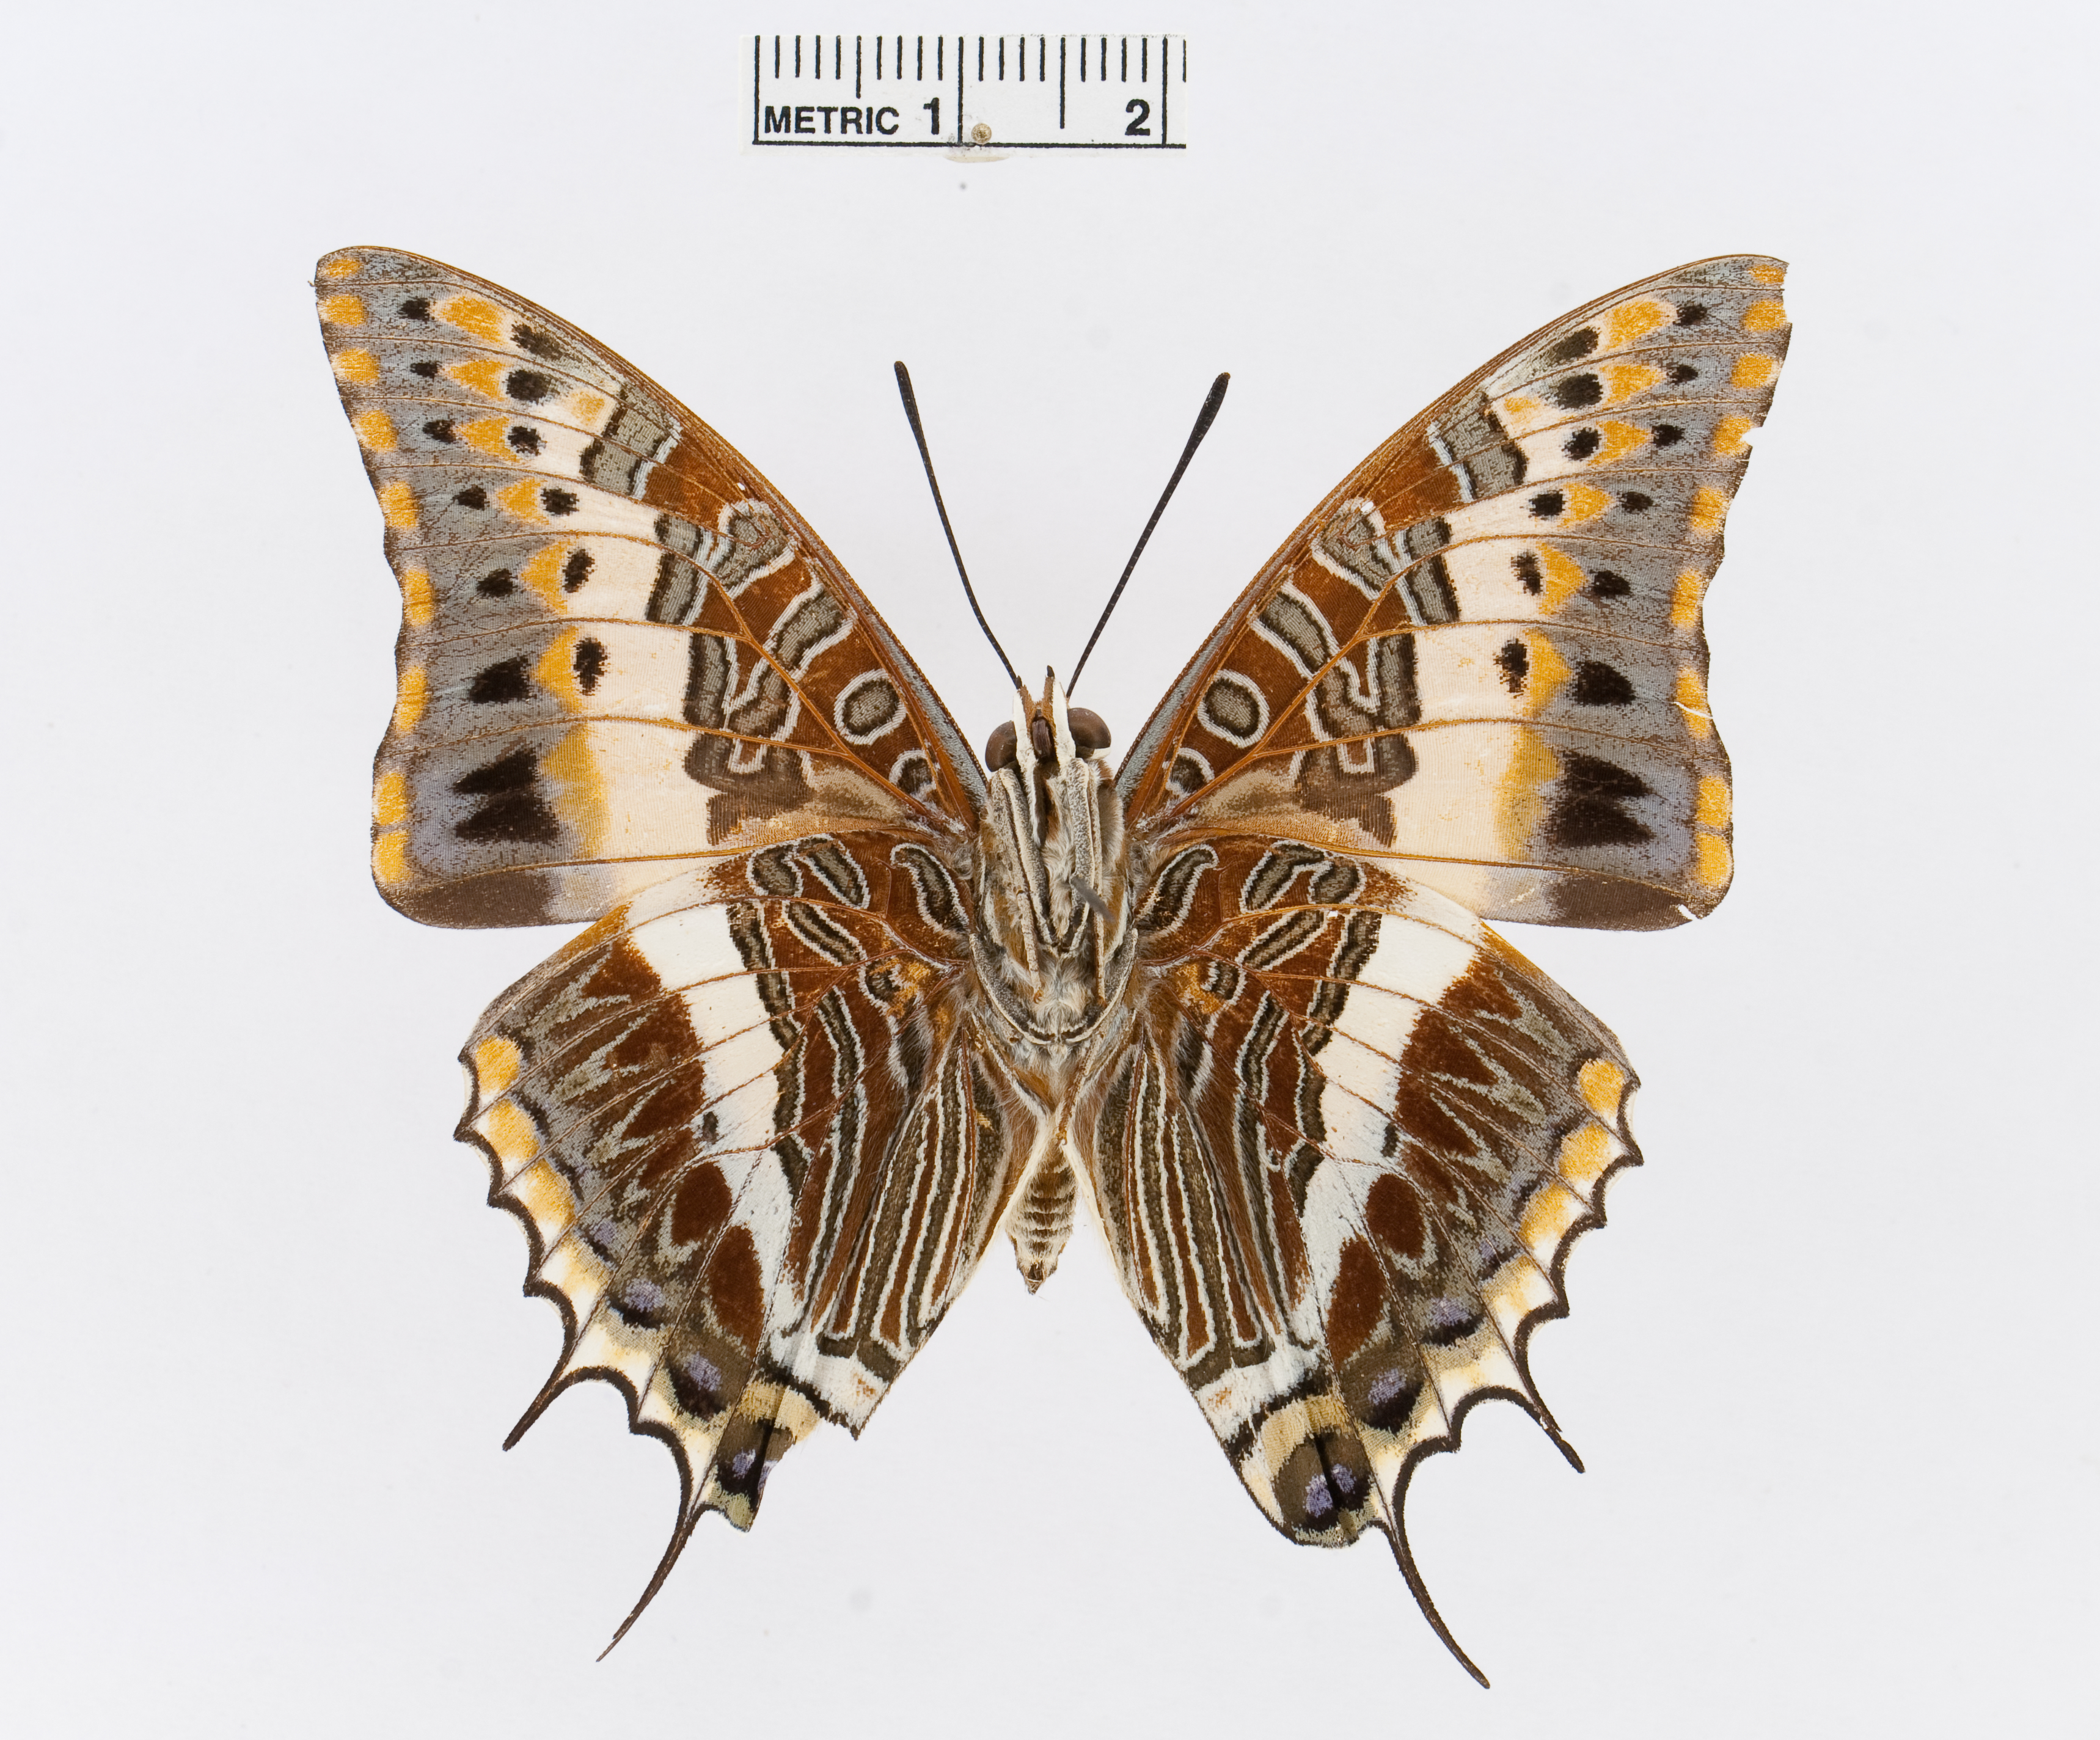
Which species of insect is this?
Charaxes legeri
